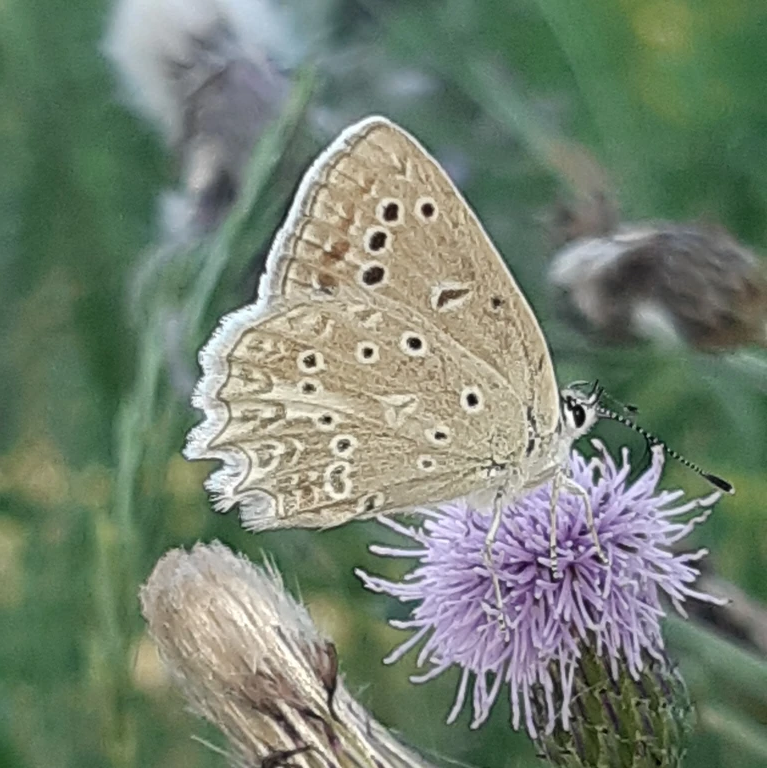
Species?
Polyommatus daphnis
